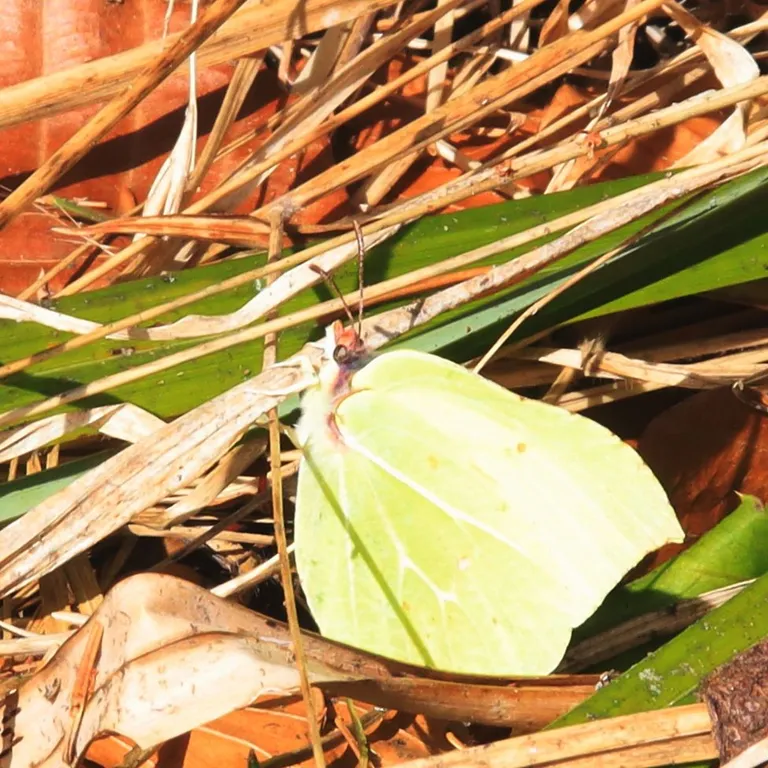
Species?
Gonepteryx rhamni
